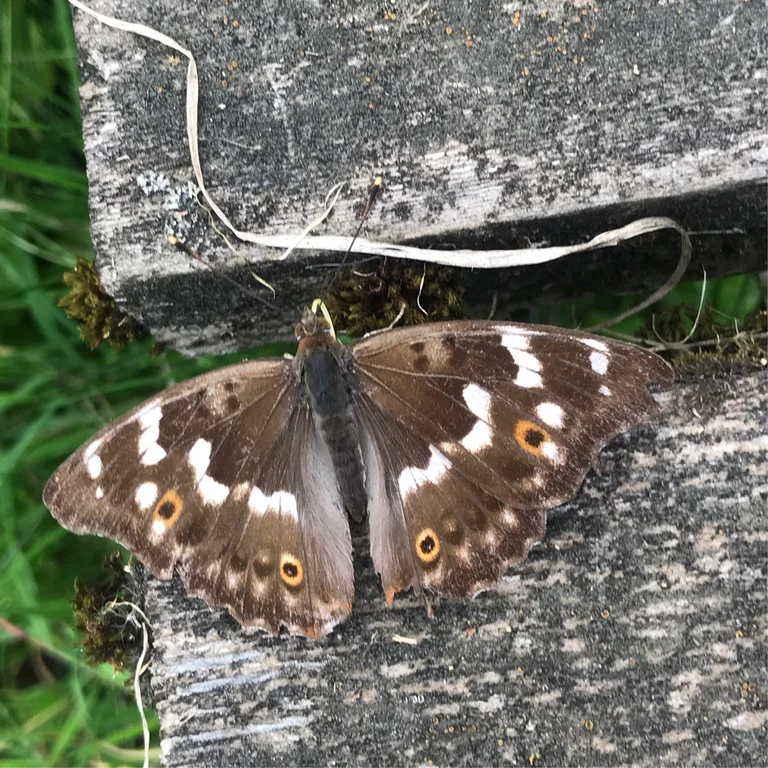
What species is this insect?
Apatura ilia
